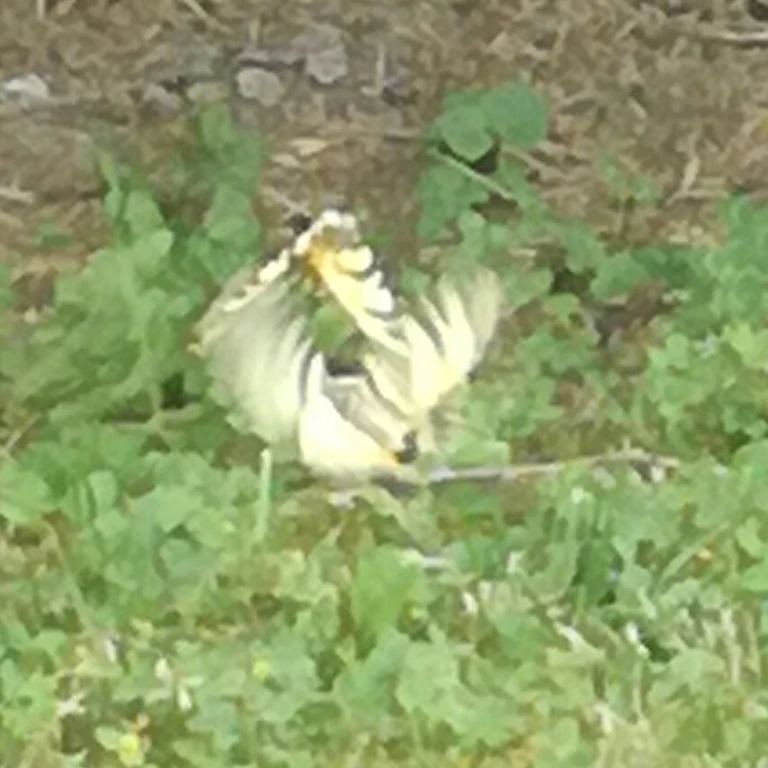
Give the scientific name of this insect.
Iphiclides podalirius
